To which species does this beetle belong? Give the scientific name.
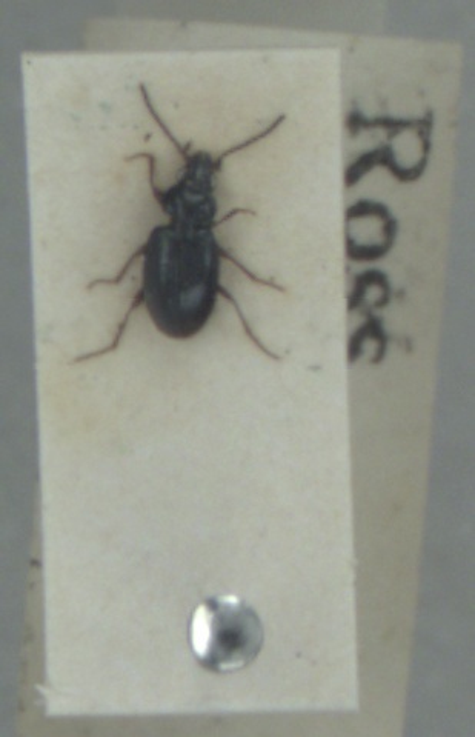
Bembidion guttula
